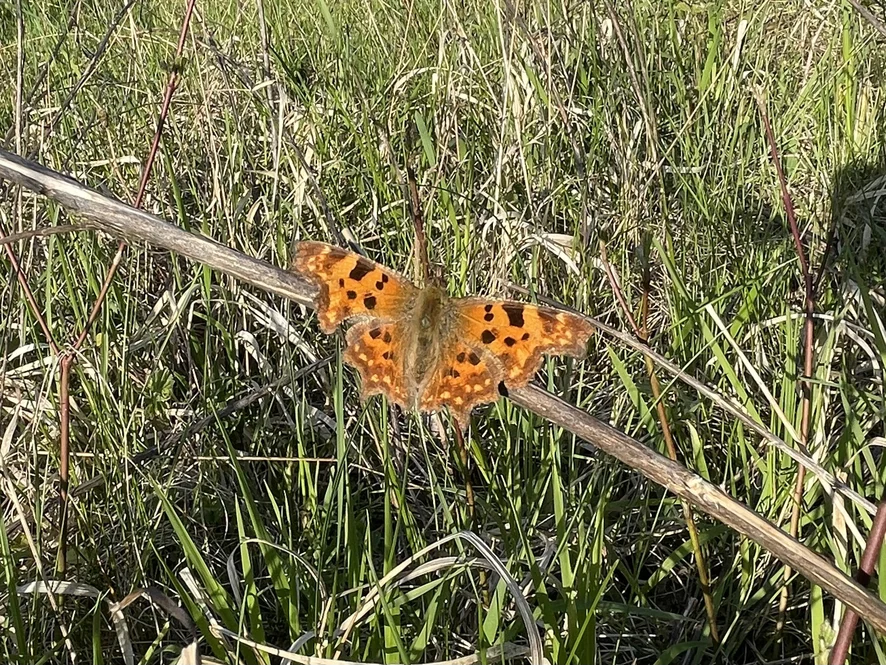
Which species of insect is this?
Polygonia c-album
